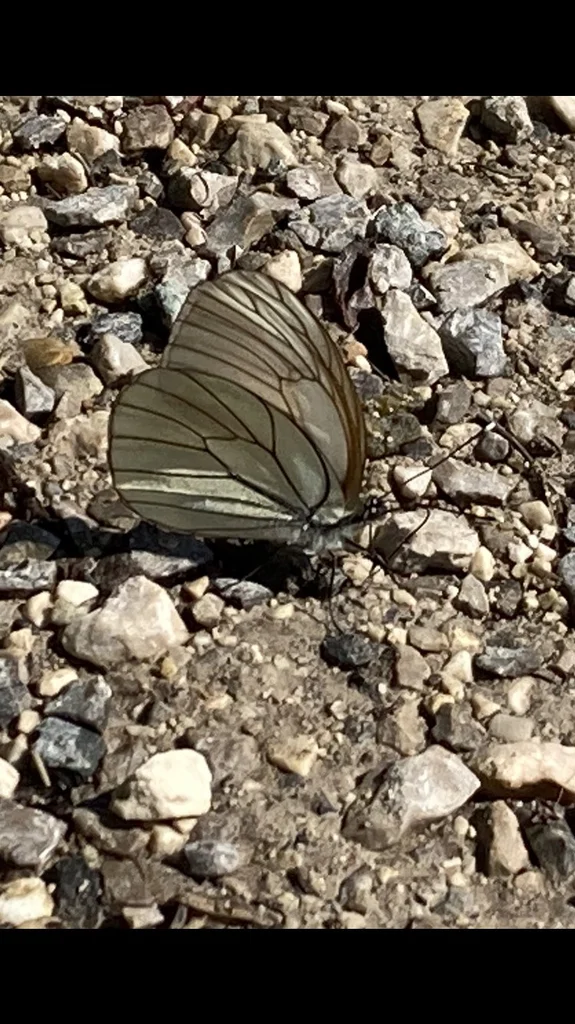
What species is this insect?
Aporia crataegi
